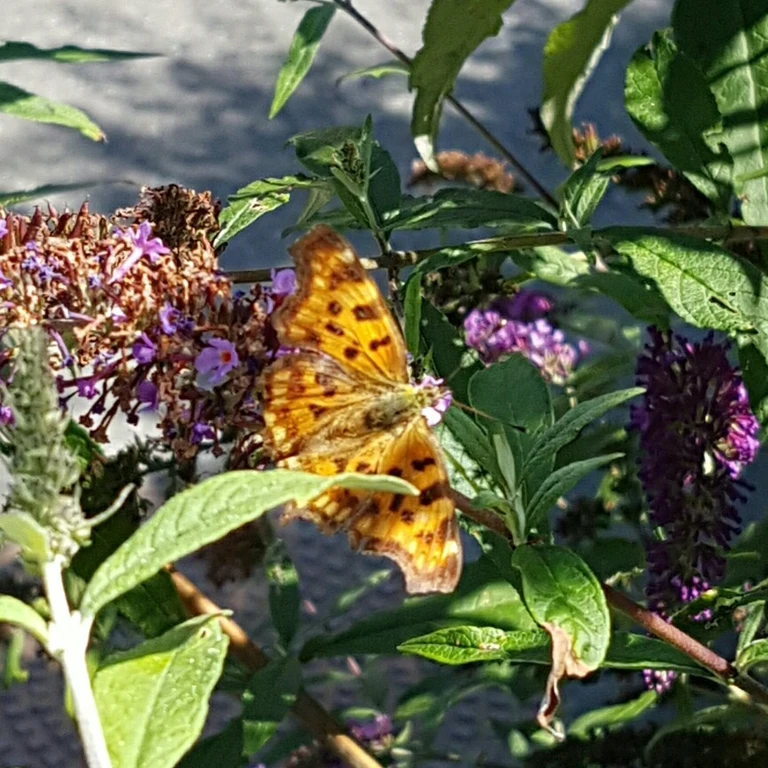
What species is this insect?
Polygonia c-album
